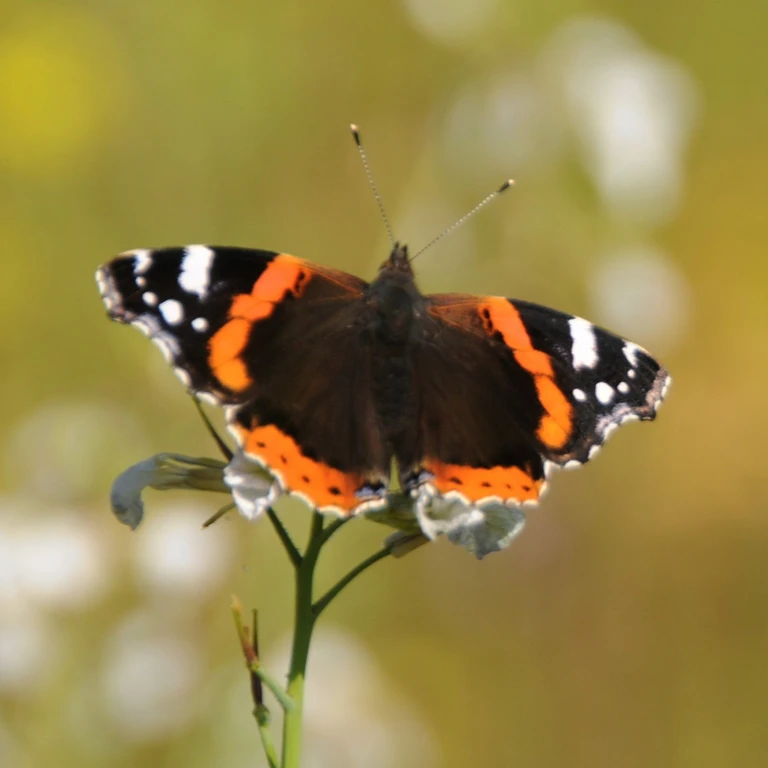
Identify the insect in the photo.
Vanessa atalanta
